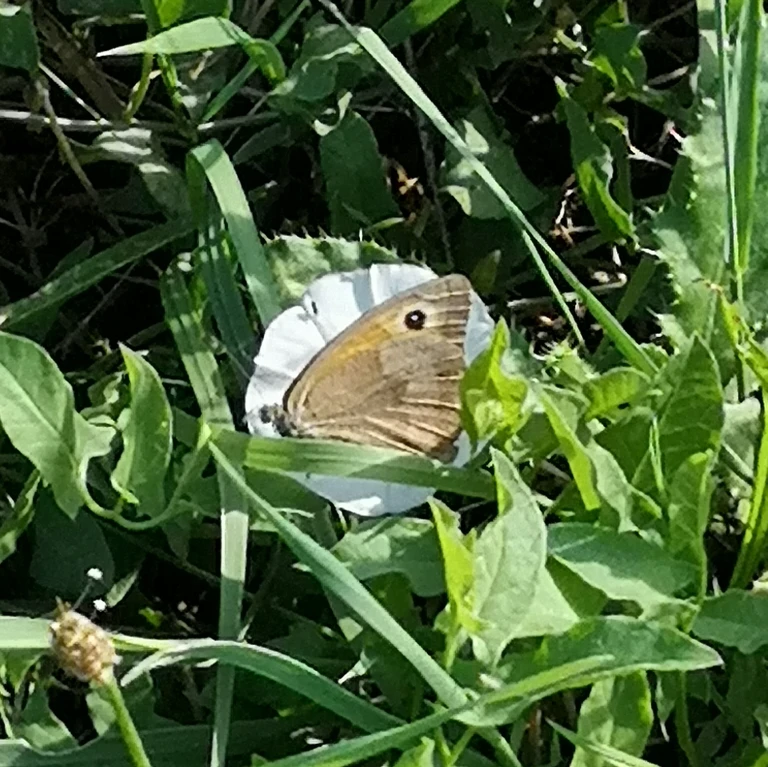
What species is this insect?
Maniola jurtina
